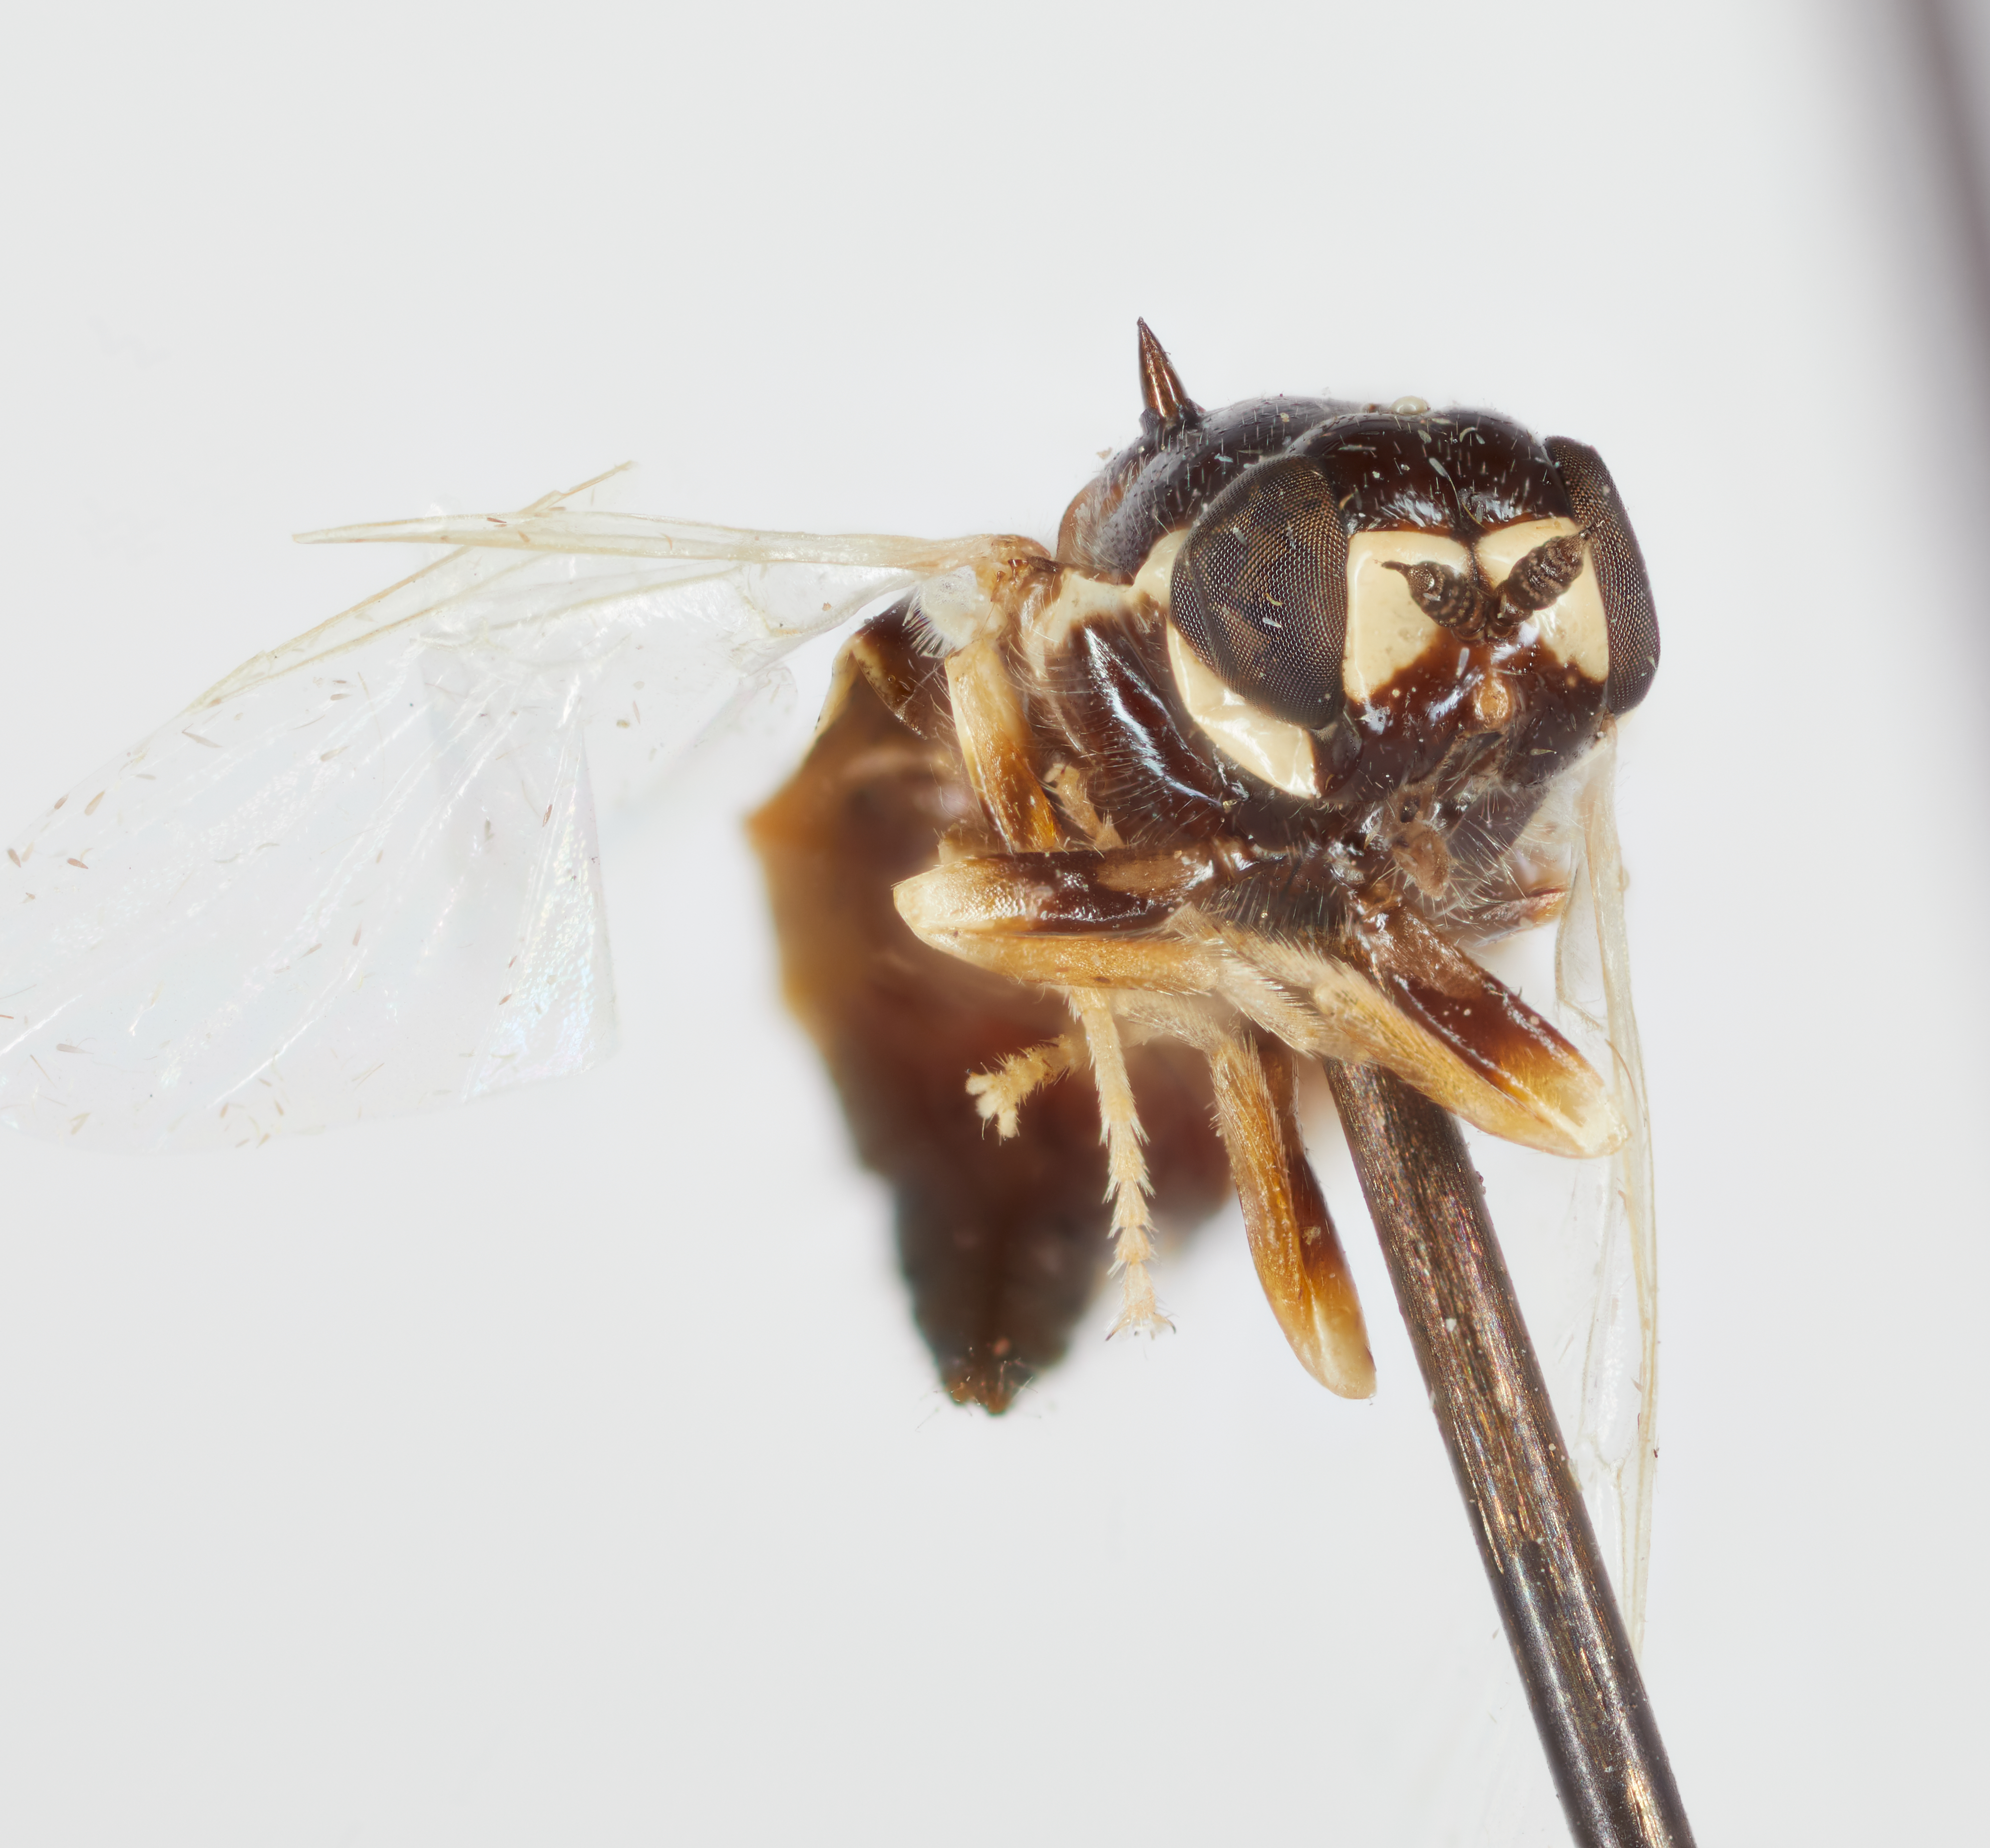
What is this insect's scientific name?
Camptopelta aldrichi
